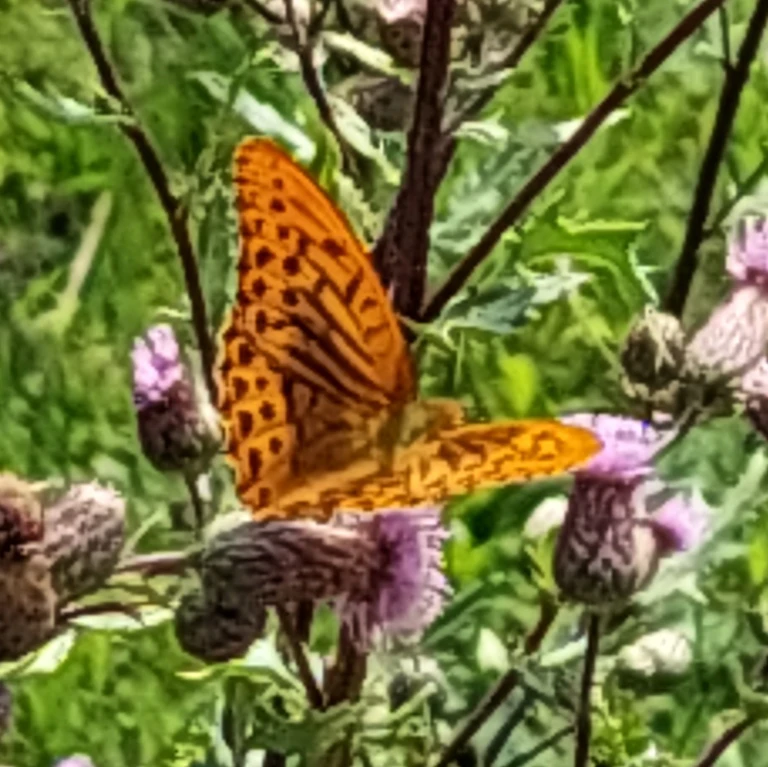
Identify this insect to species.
Argynnis paphia
